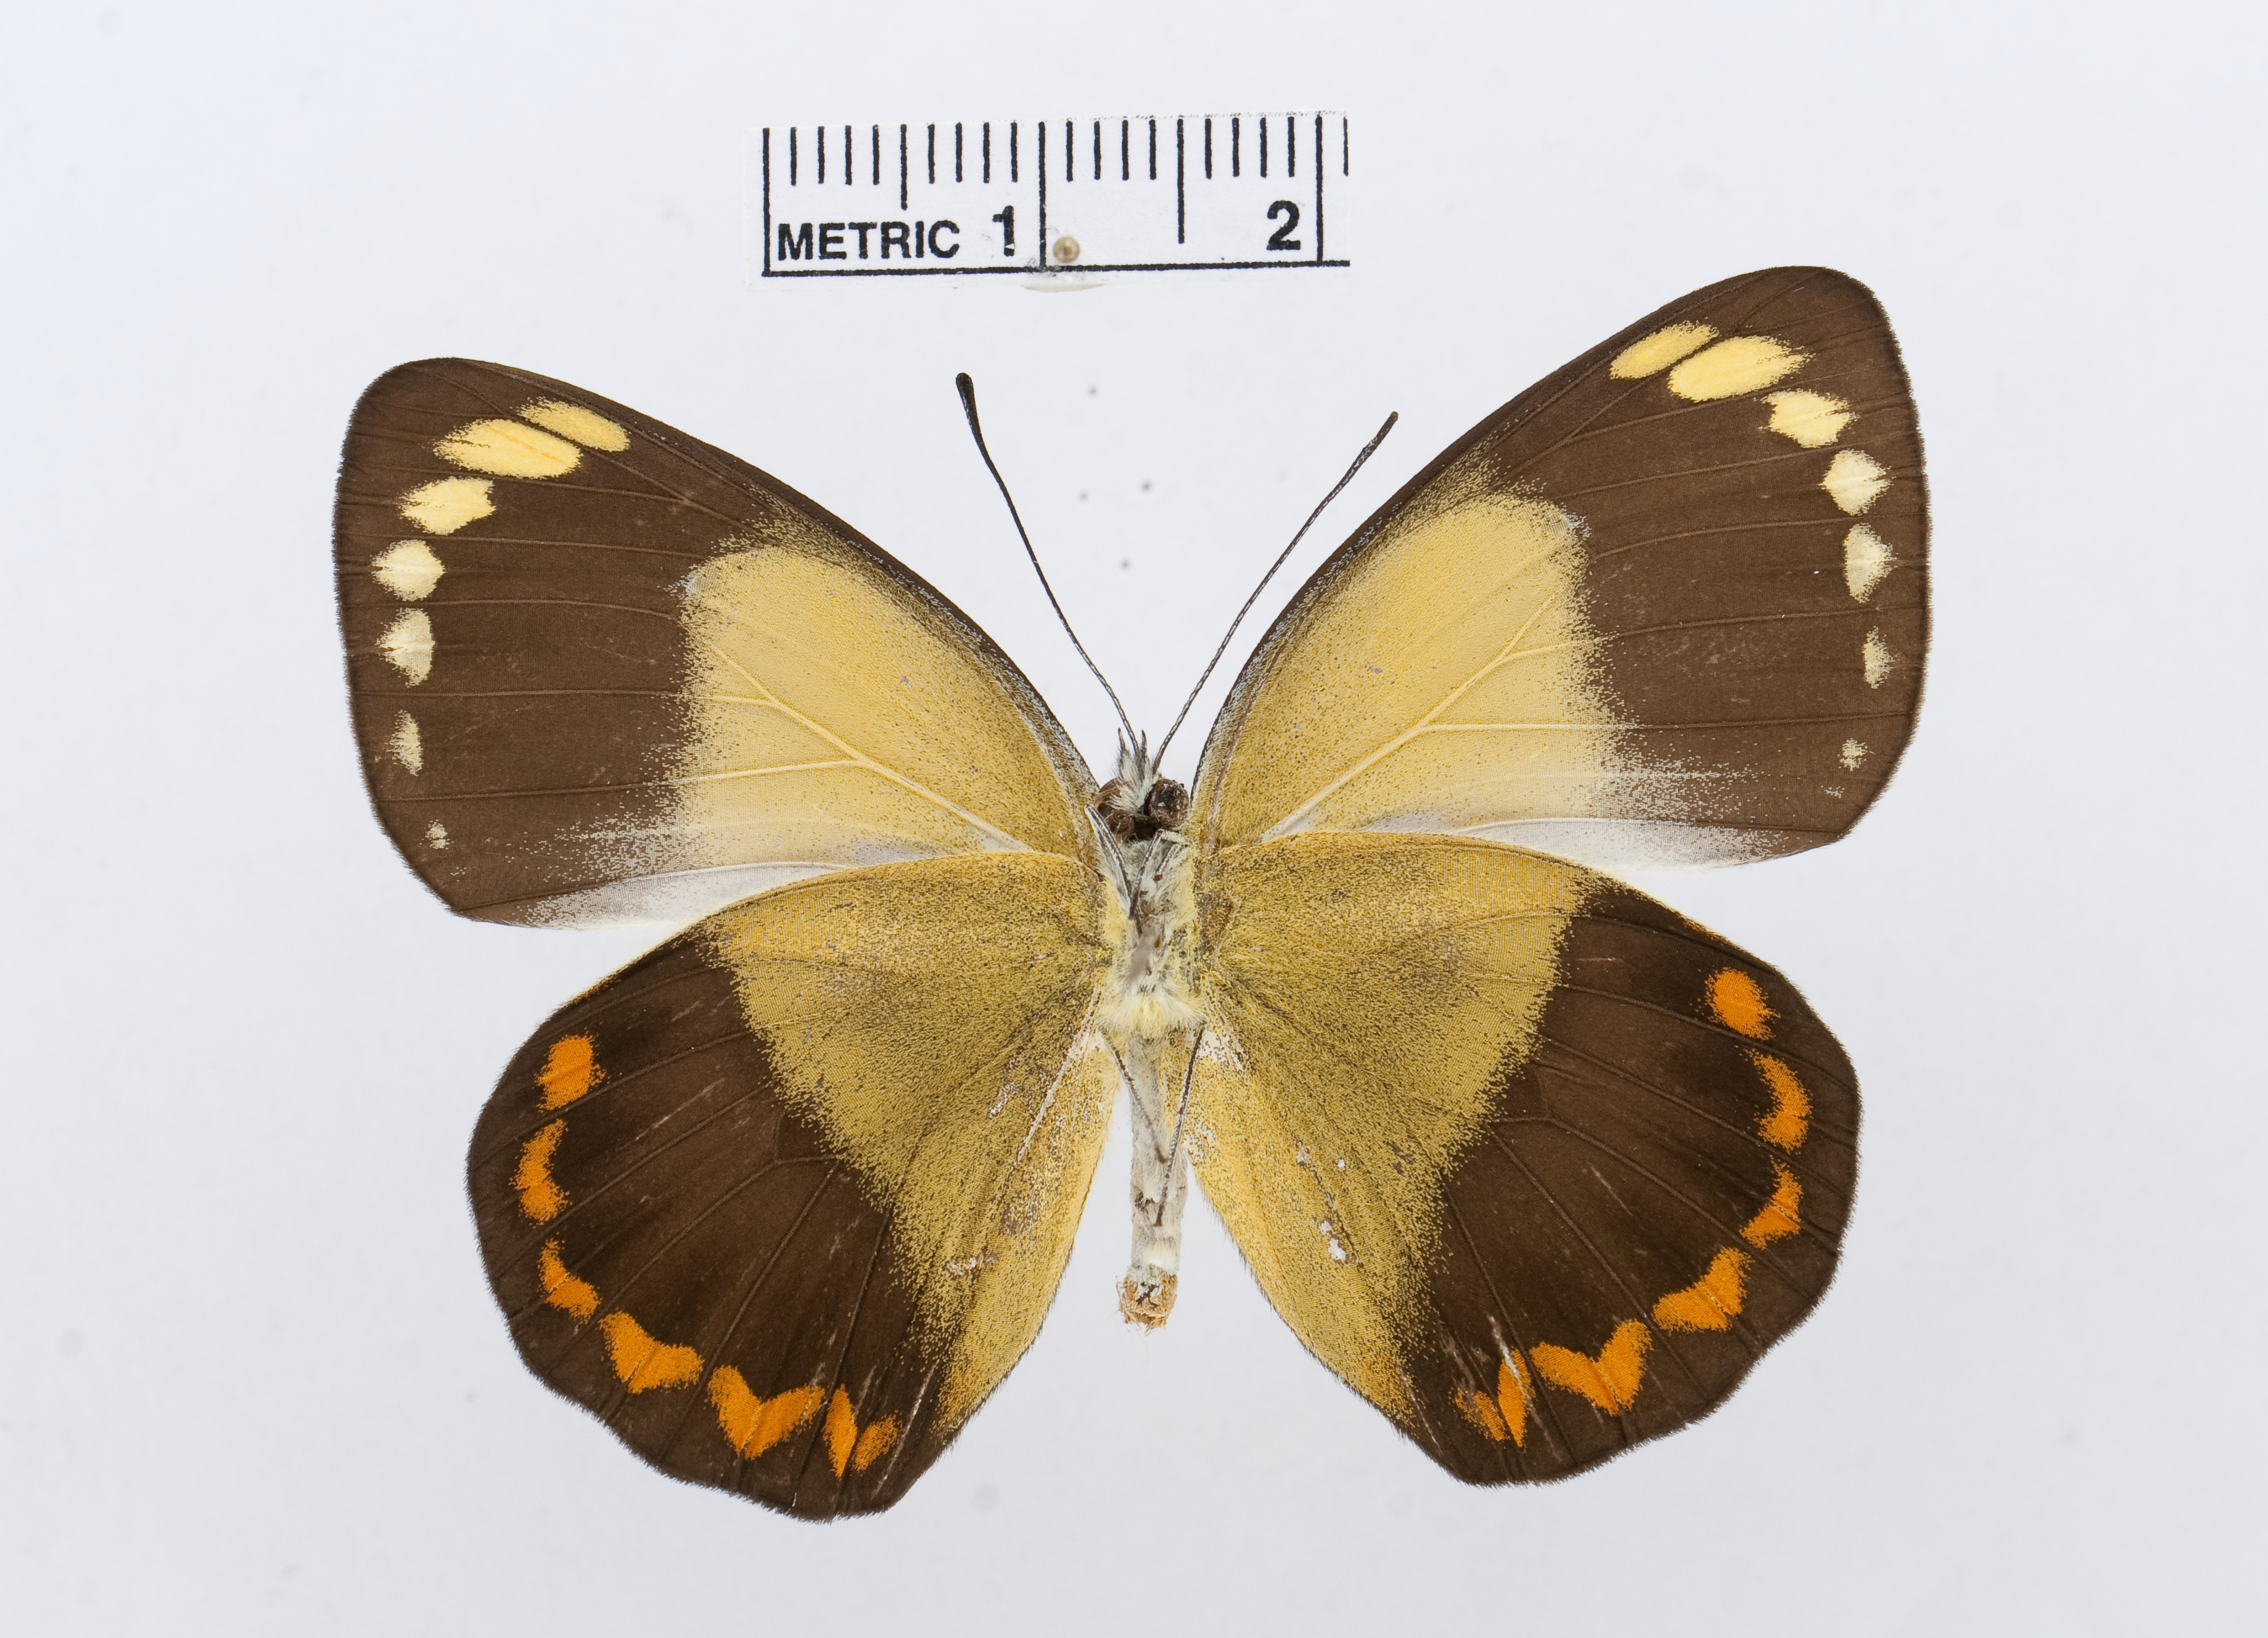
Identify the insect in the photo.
Delias isse
